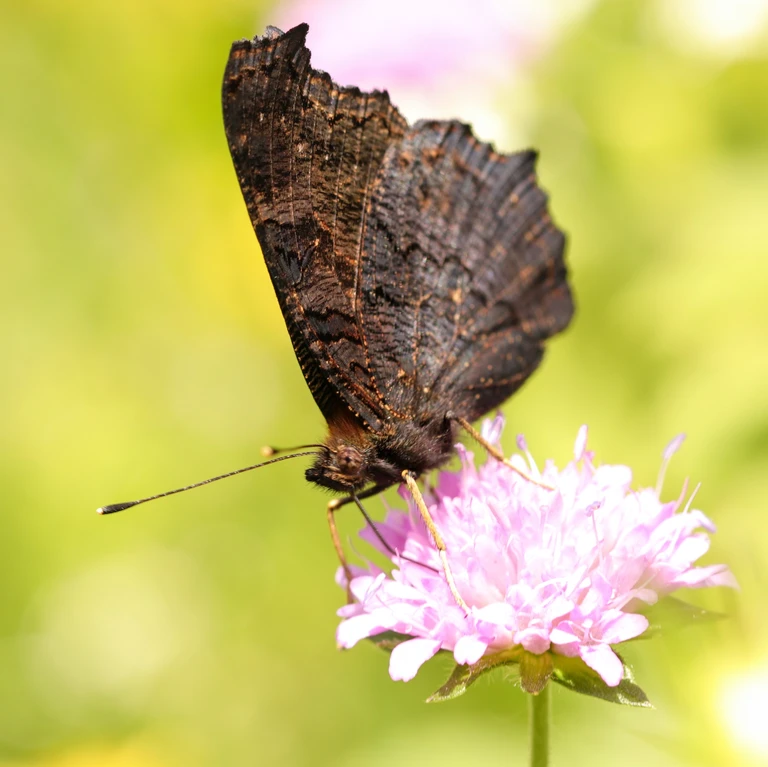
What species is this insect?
Aglais io
